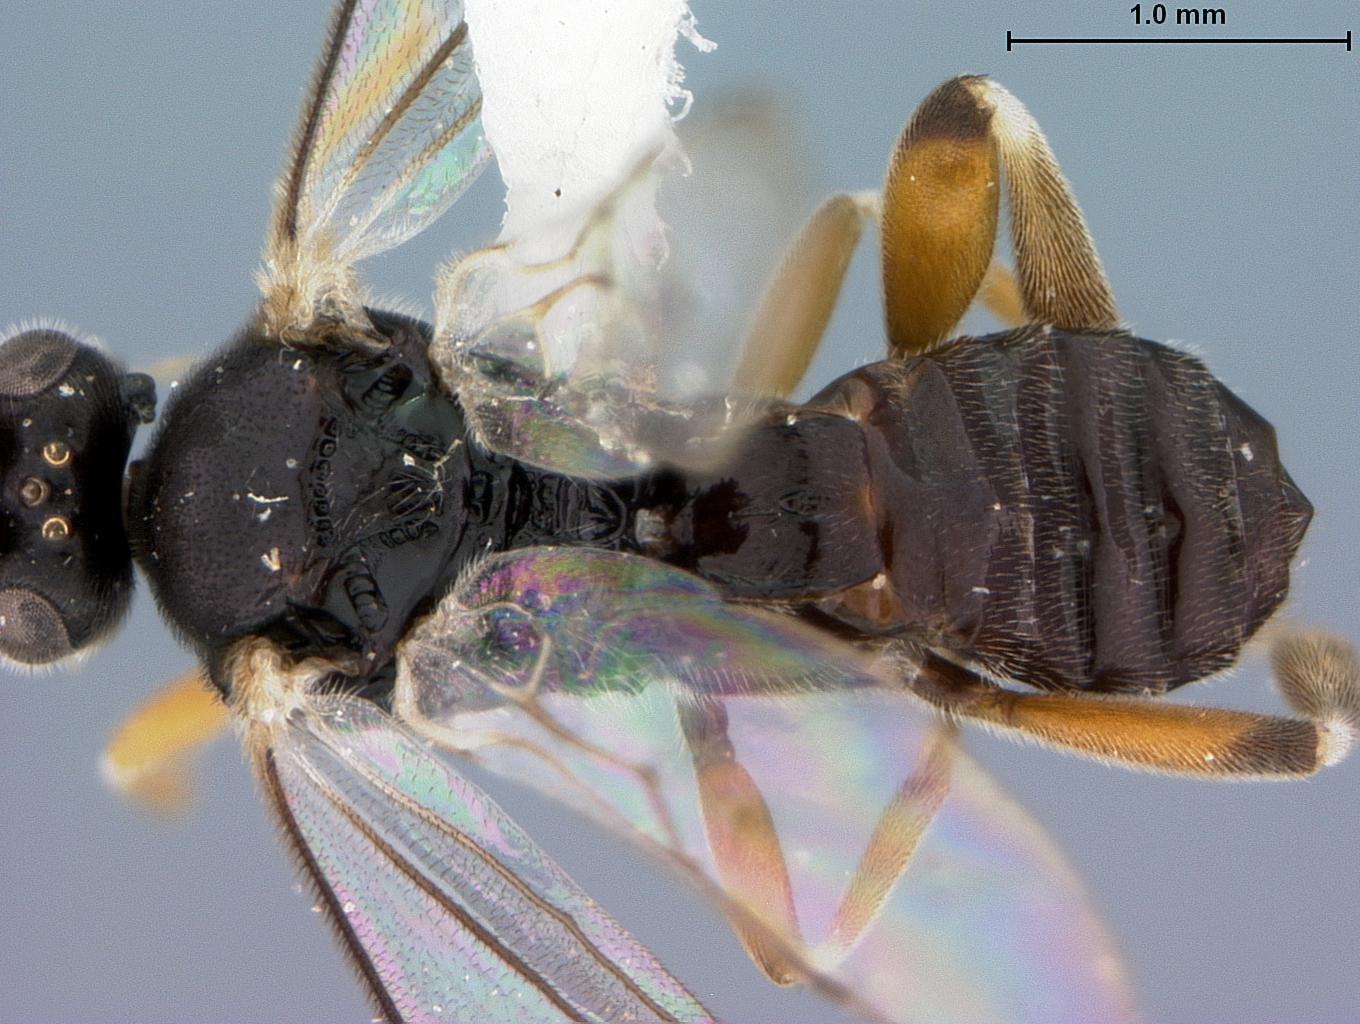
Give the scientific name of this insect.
Alphomelon bromeliphile
